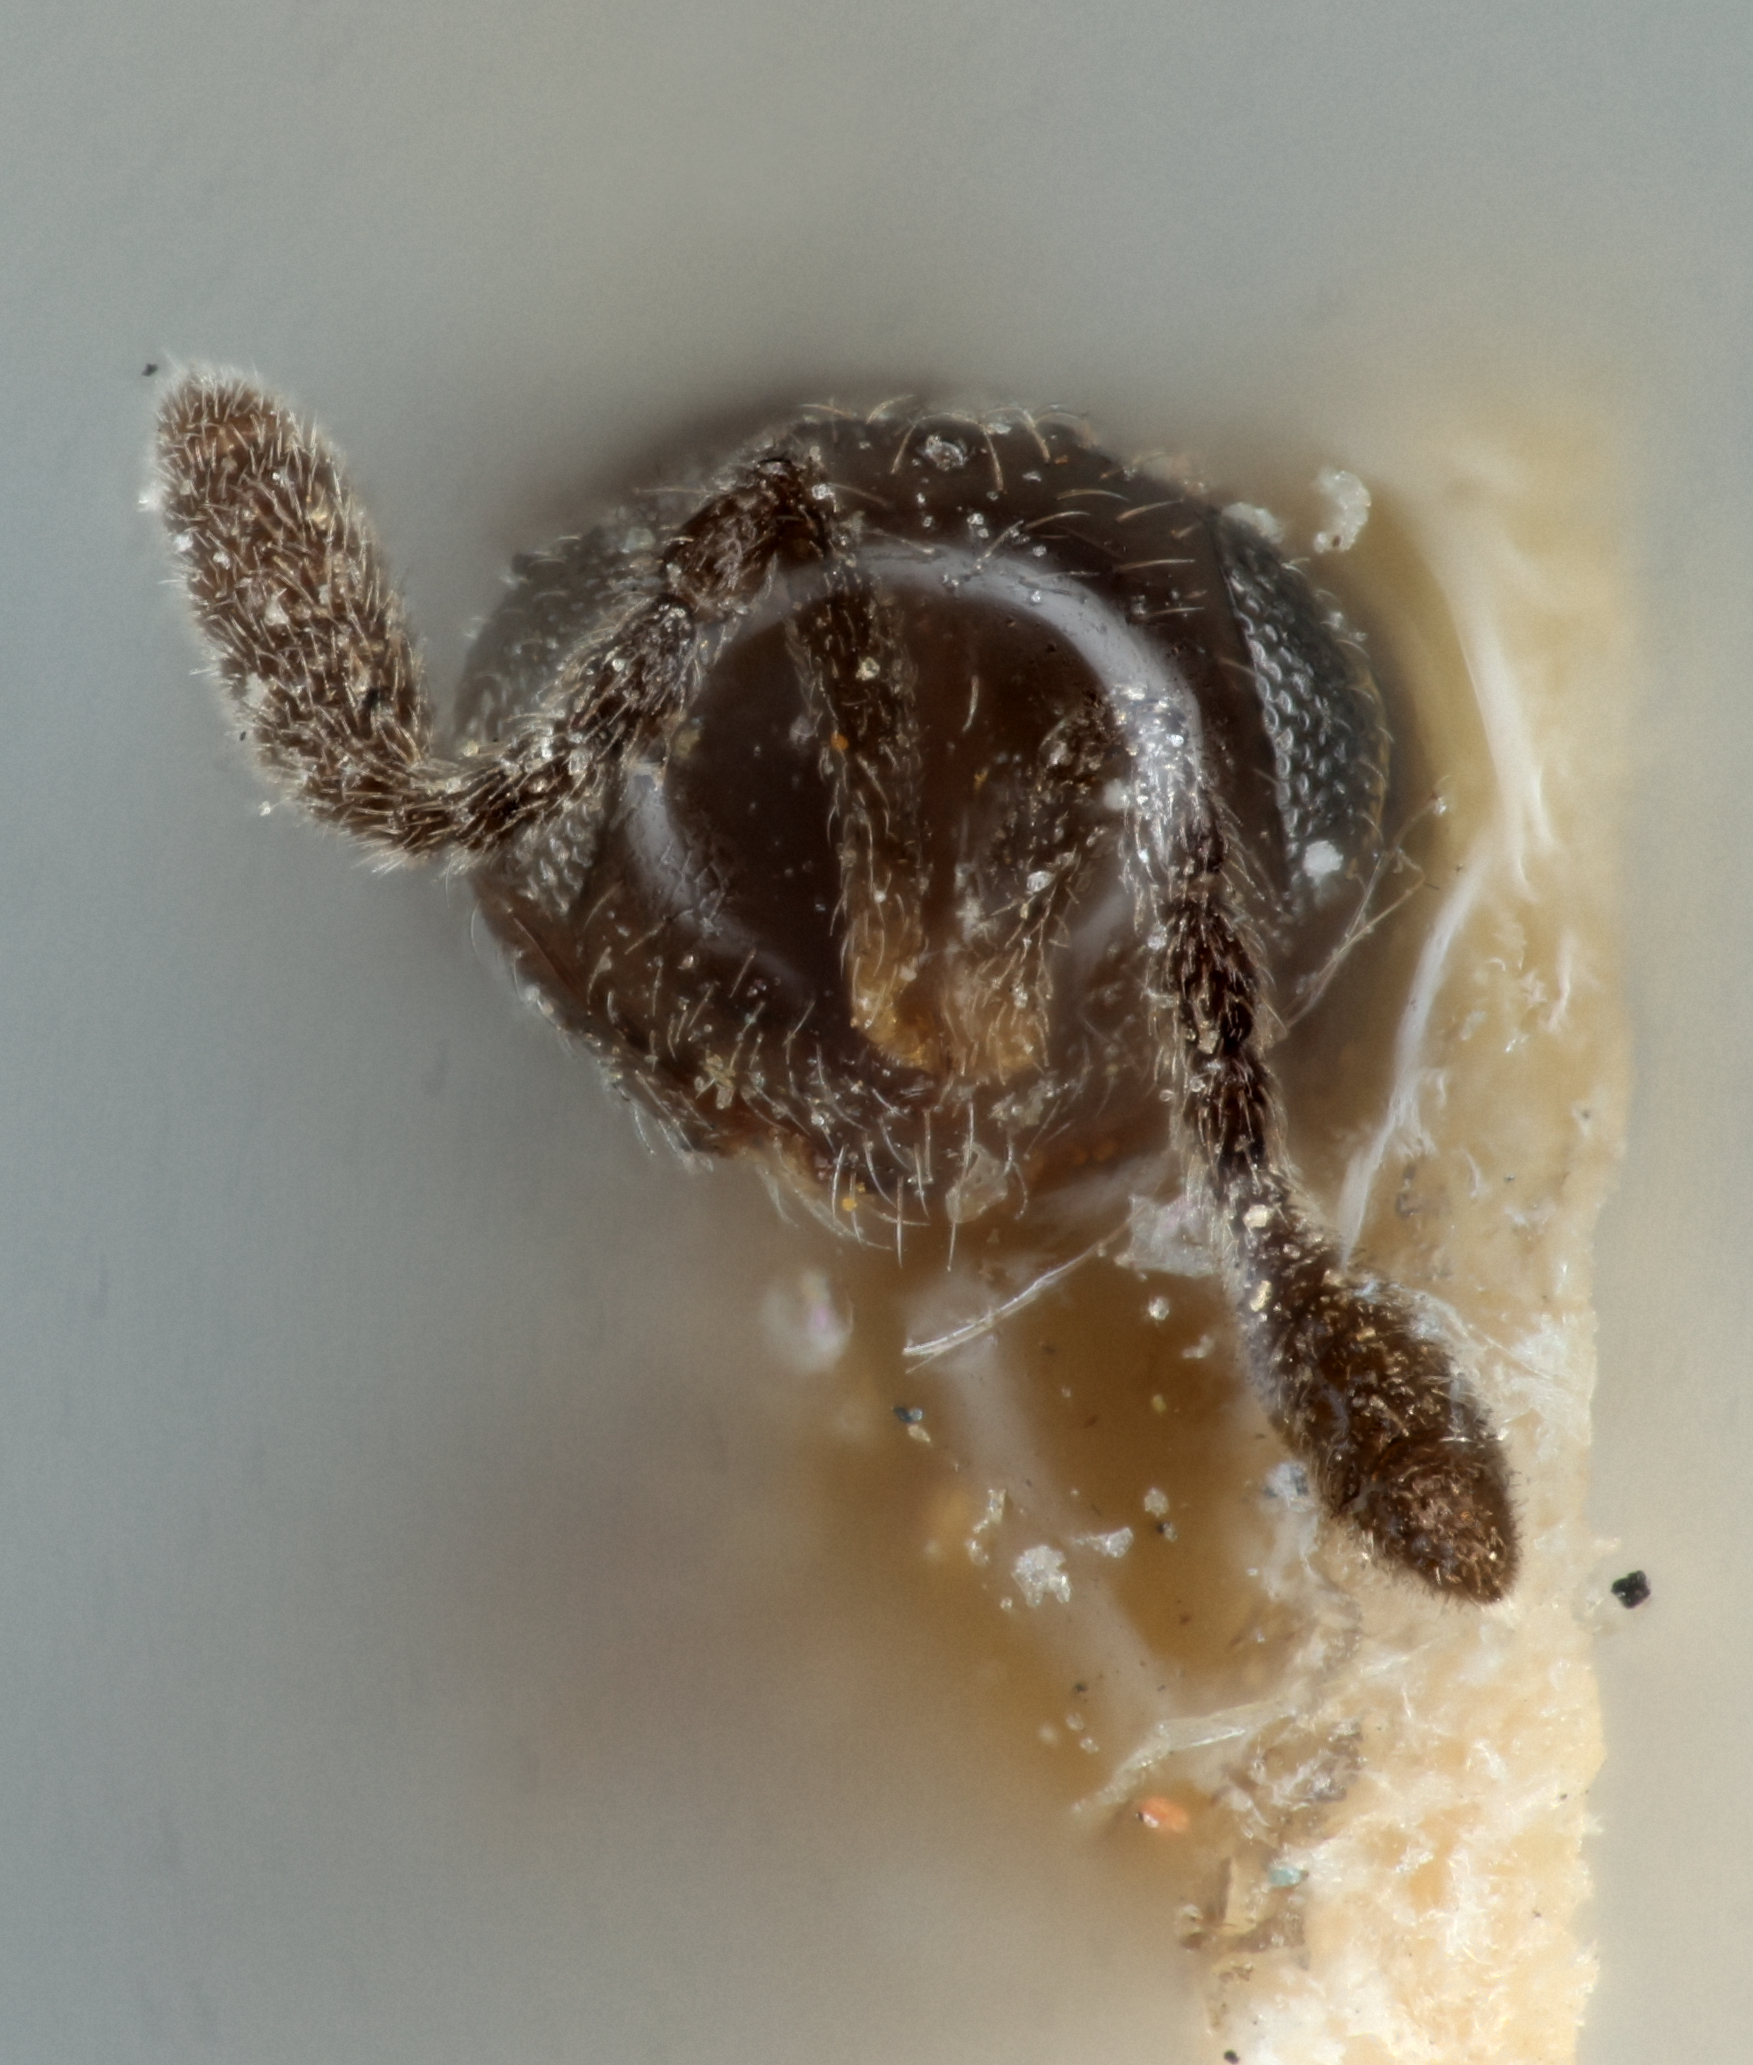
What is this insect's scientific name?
Trimorus monticola
